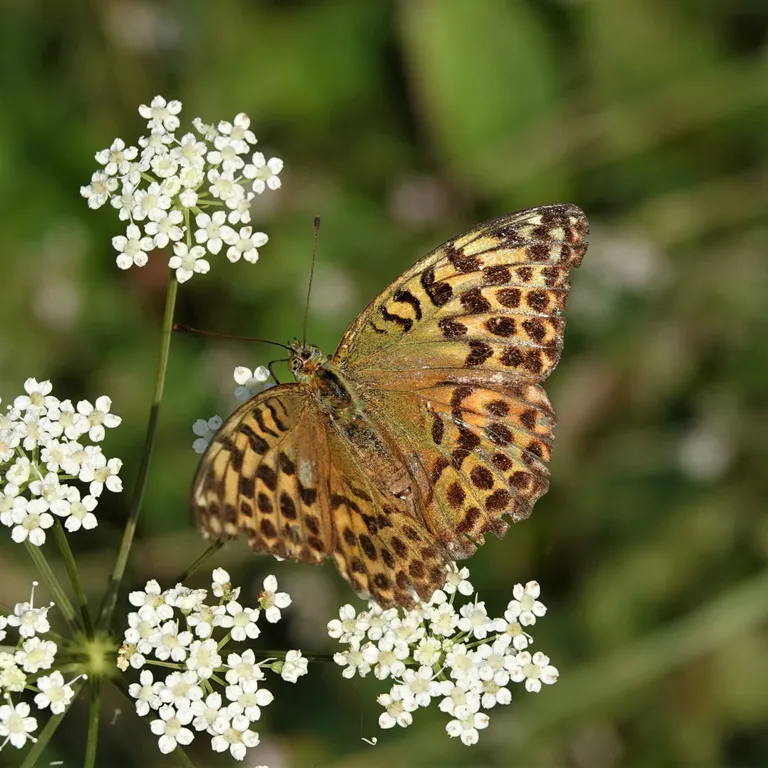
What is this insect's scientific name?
Argynnis paphia
